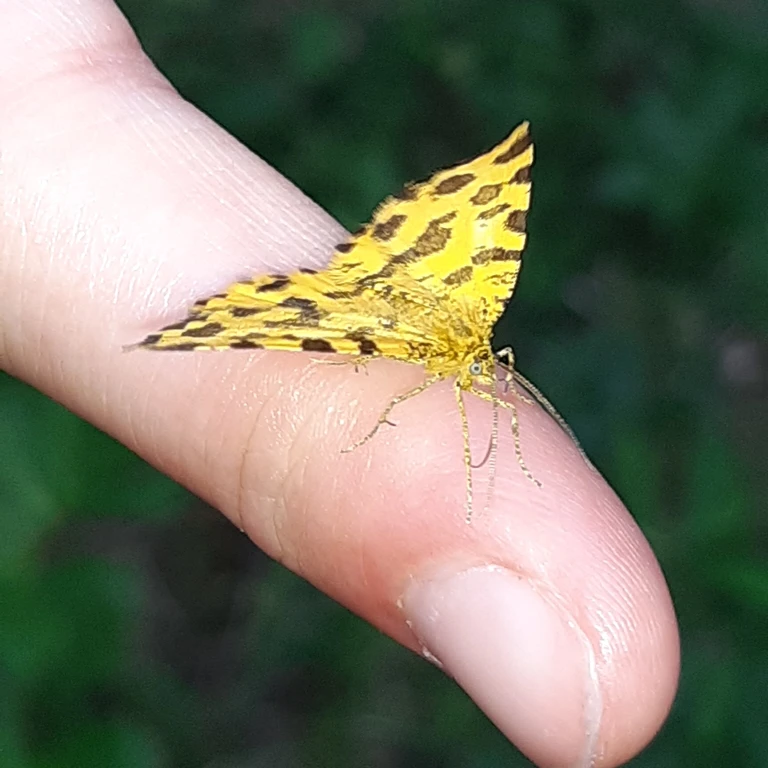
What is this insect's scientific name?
Pseudopanthera macularia
